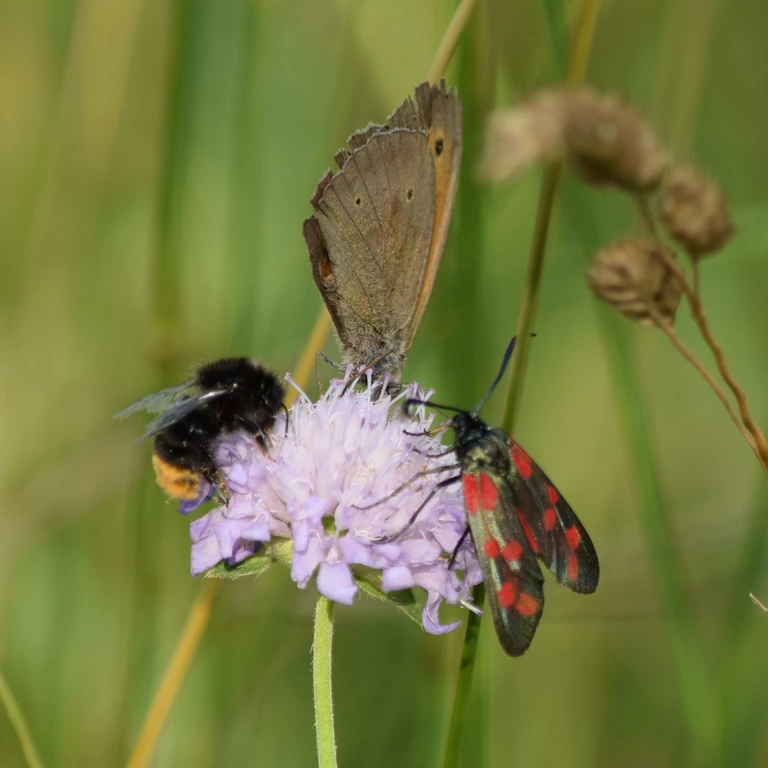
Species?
Maniola jurtina
